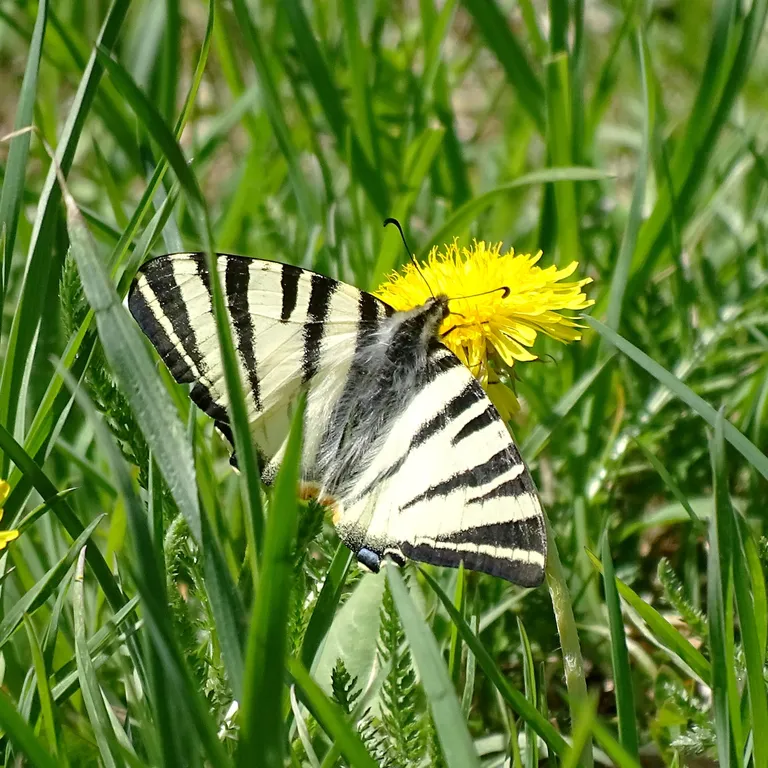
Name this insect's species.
Iphiclides podalirius
